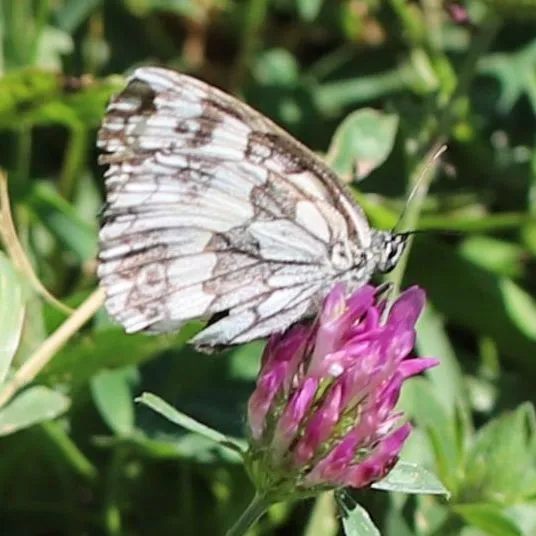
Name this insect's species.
Melanargia galathea
